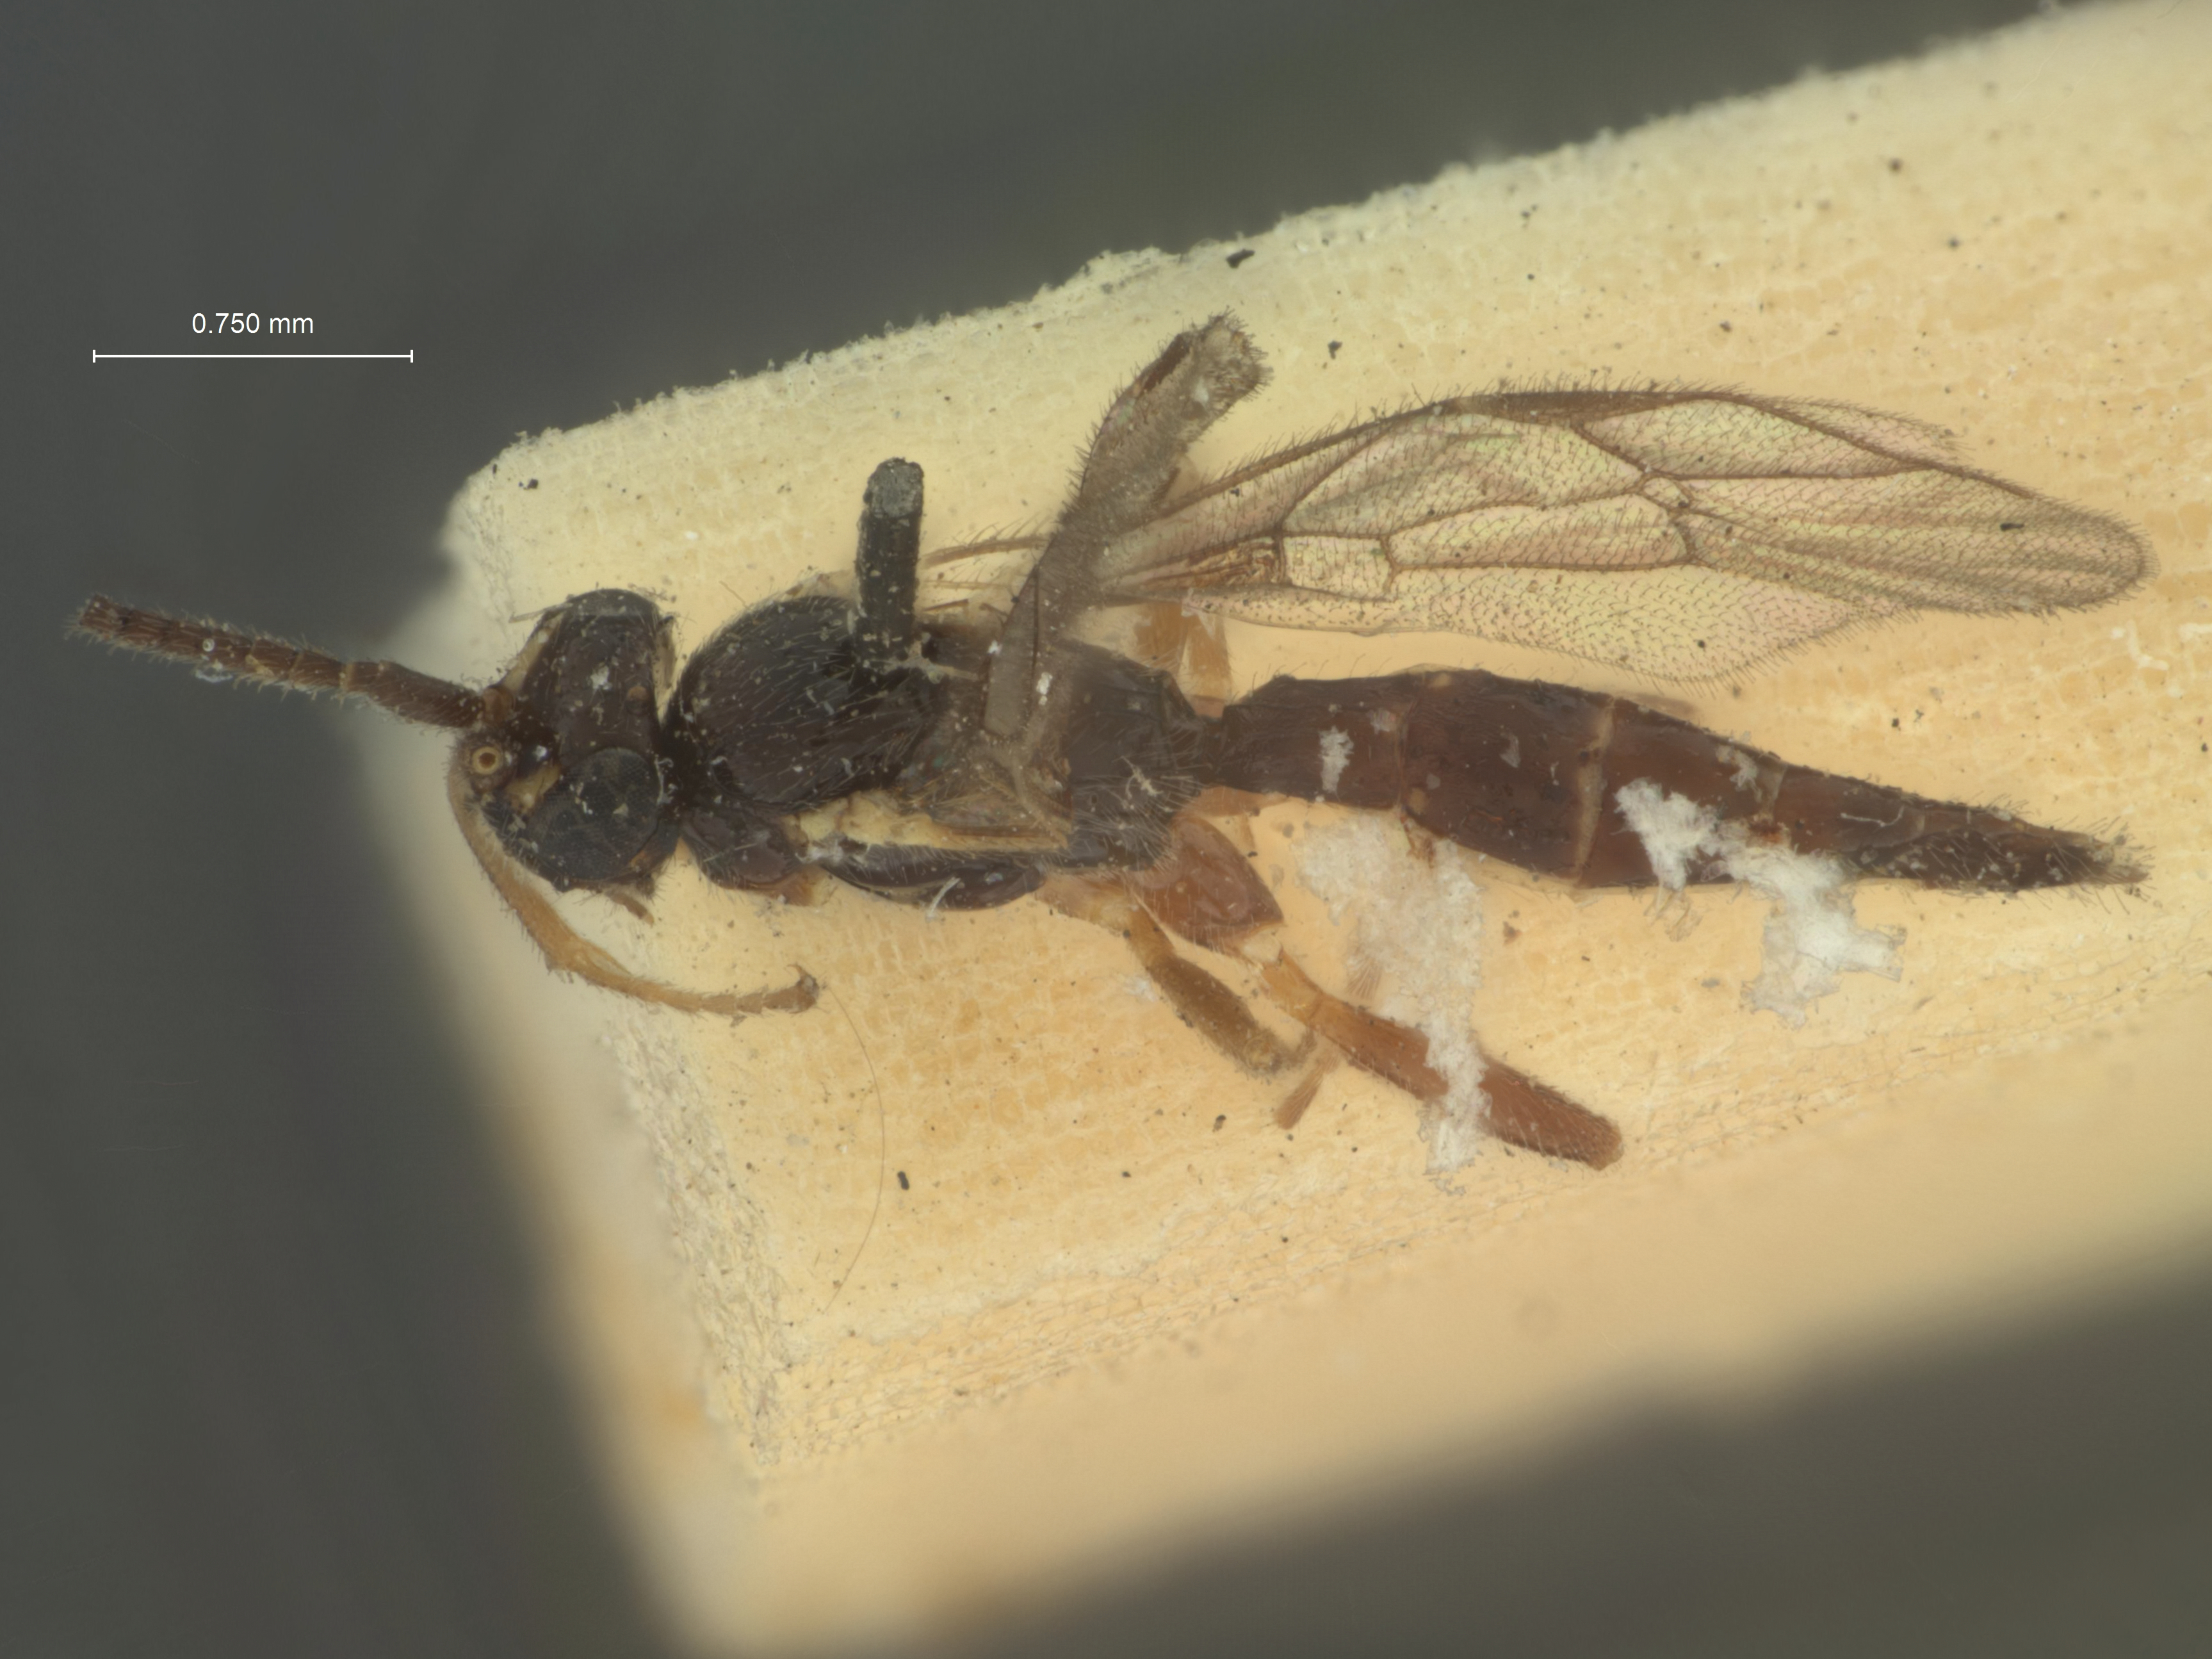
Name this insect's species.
Orthocentrus californicus
